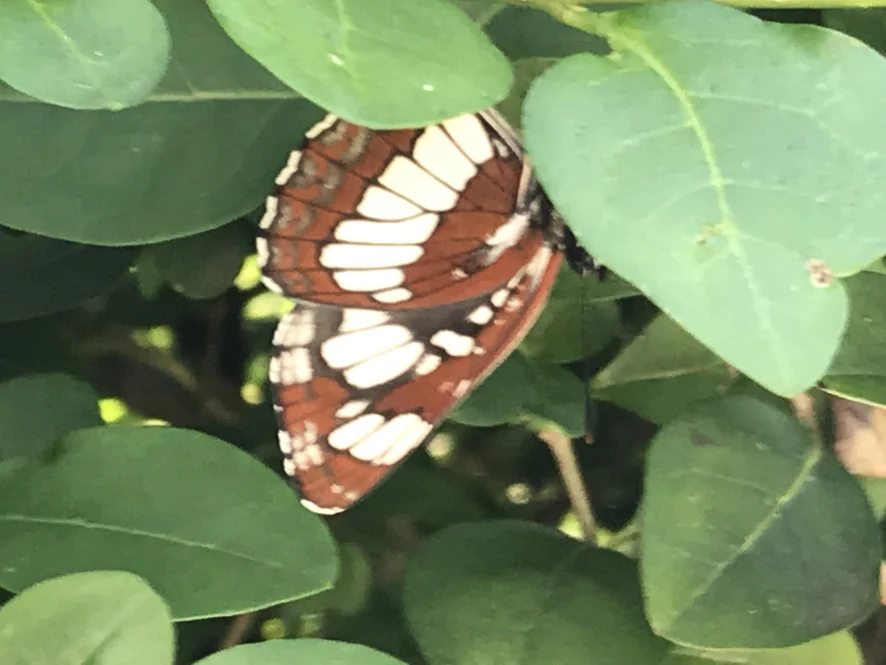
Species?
Neptis rivularis
